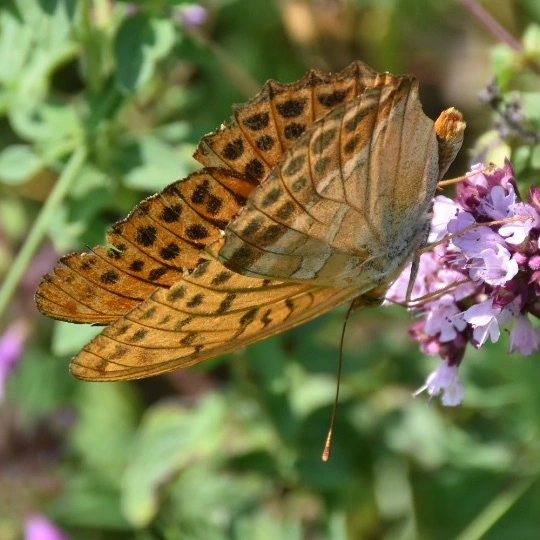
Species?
Argynnis paphia
